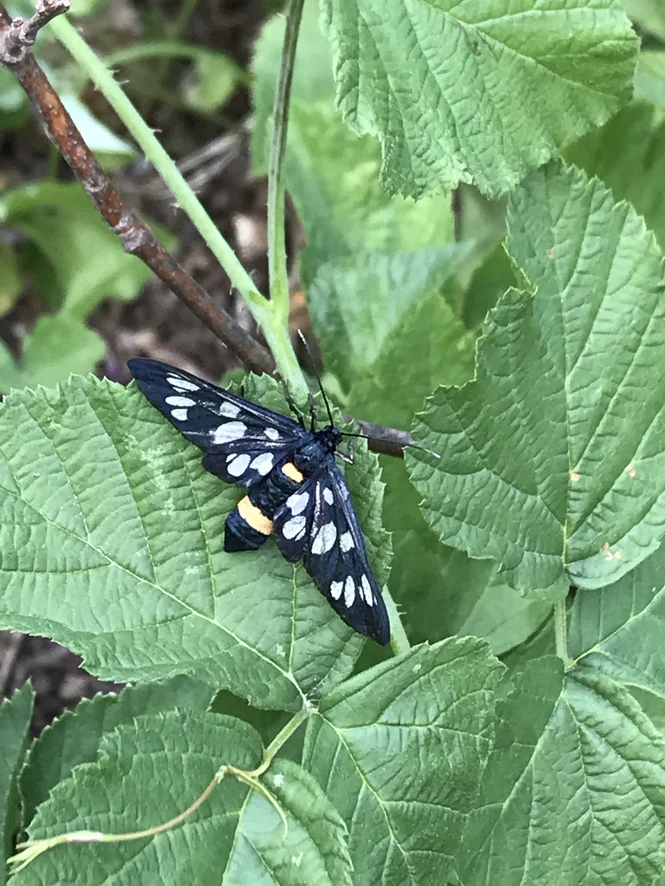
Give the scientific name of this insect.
Amata phegea
